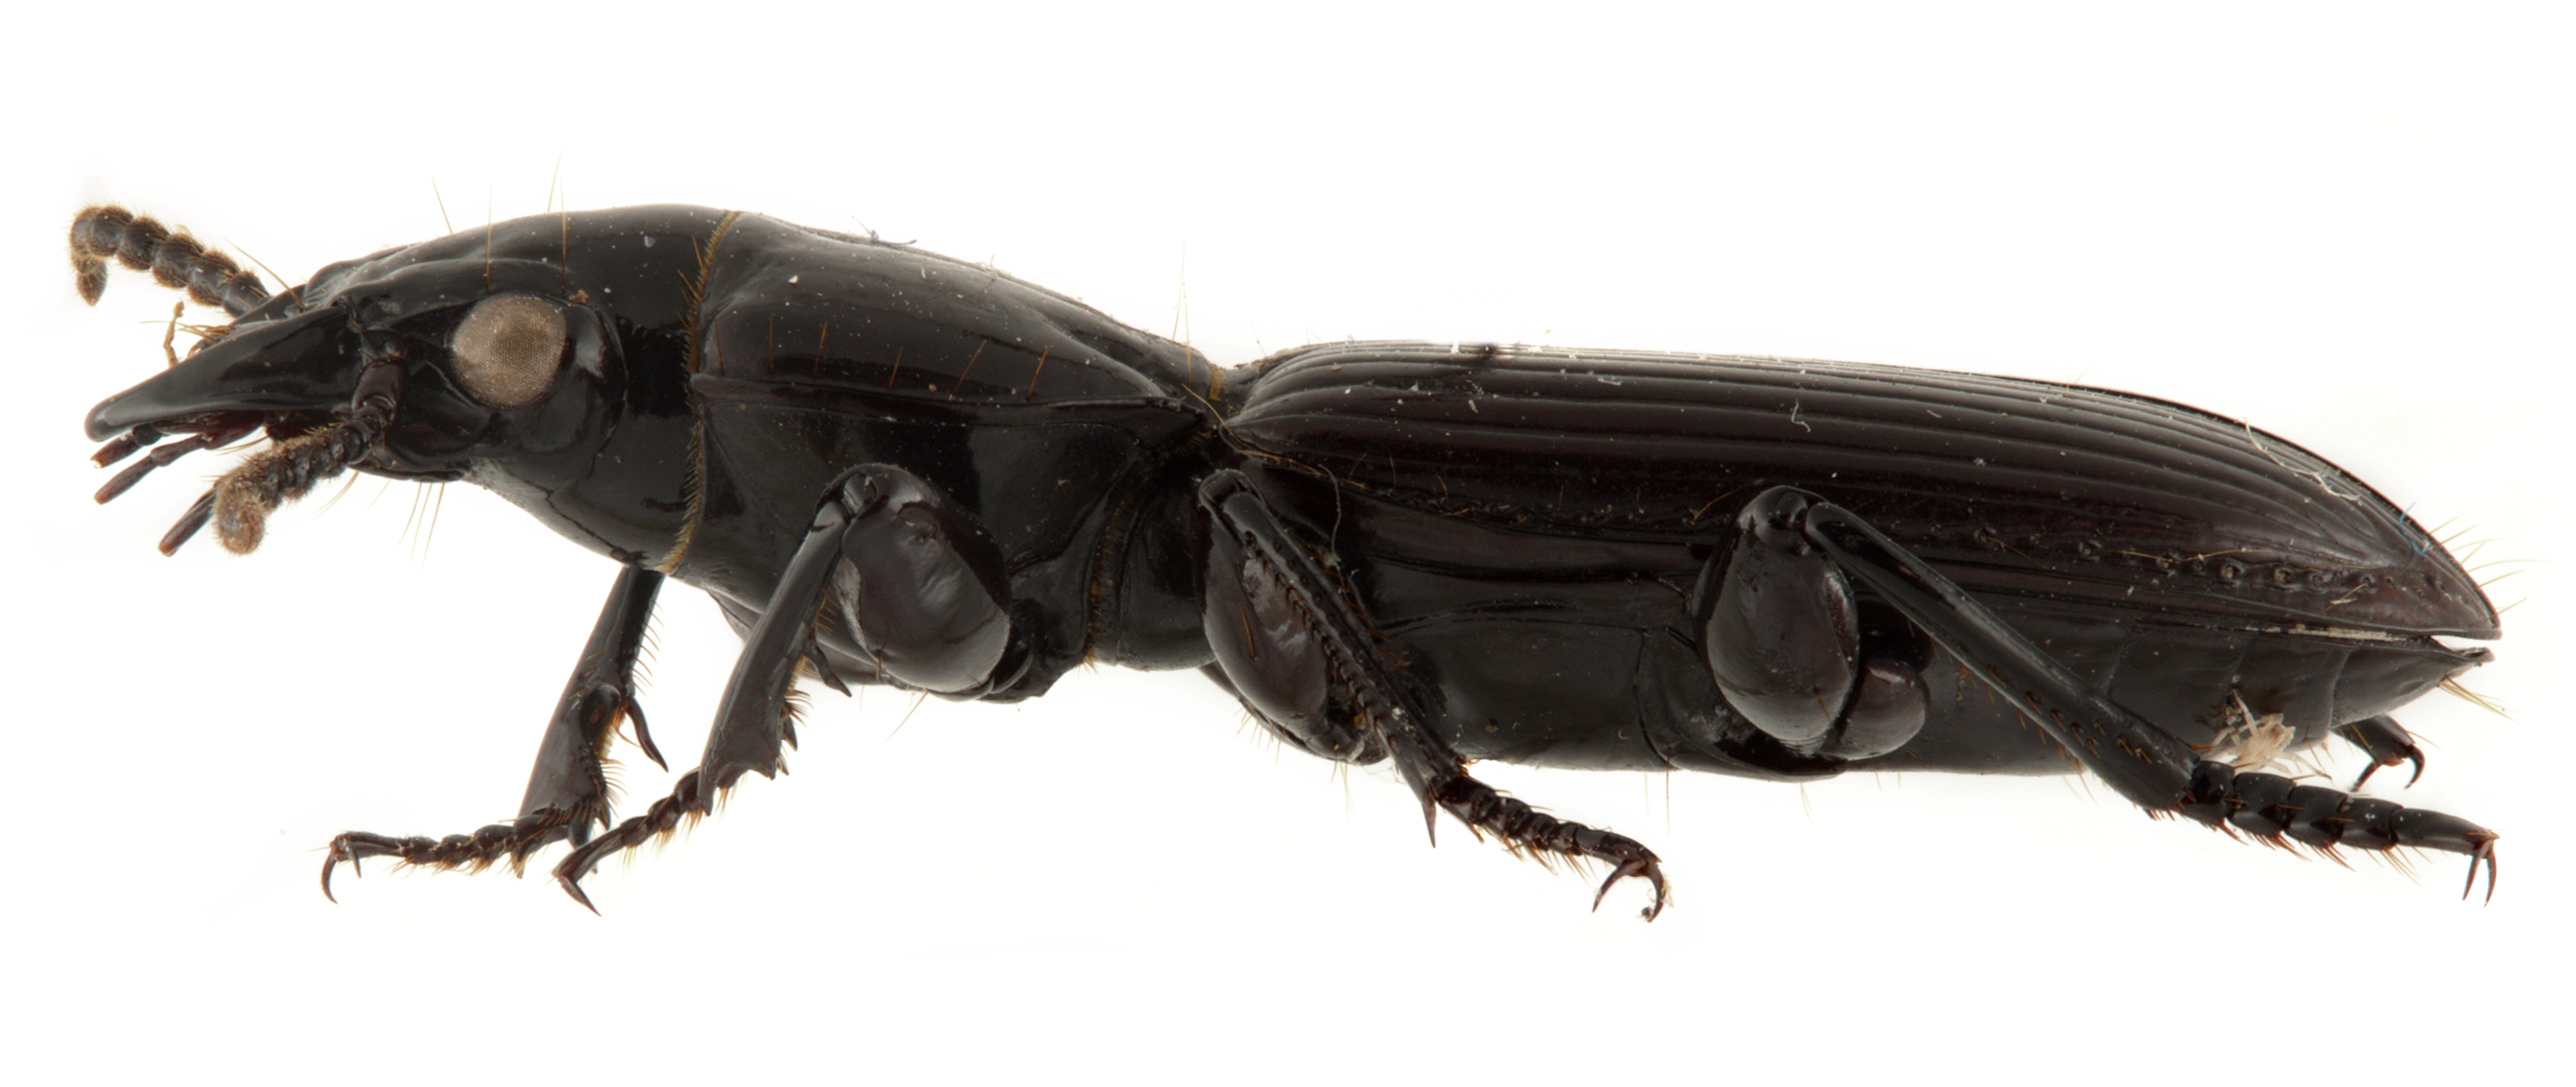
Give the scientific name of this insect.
Morion parallelus
